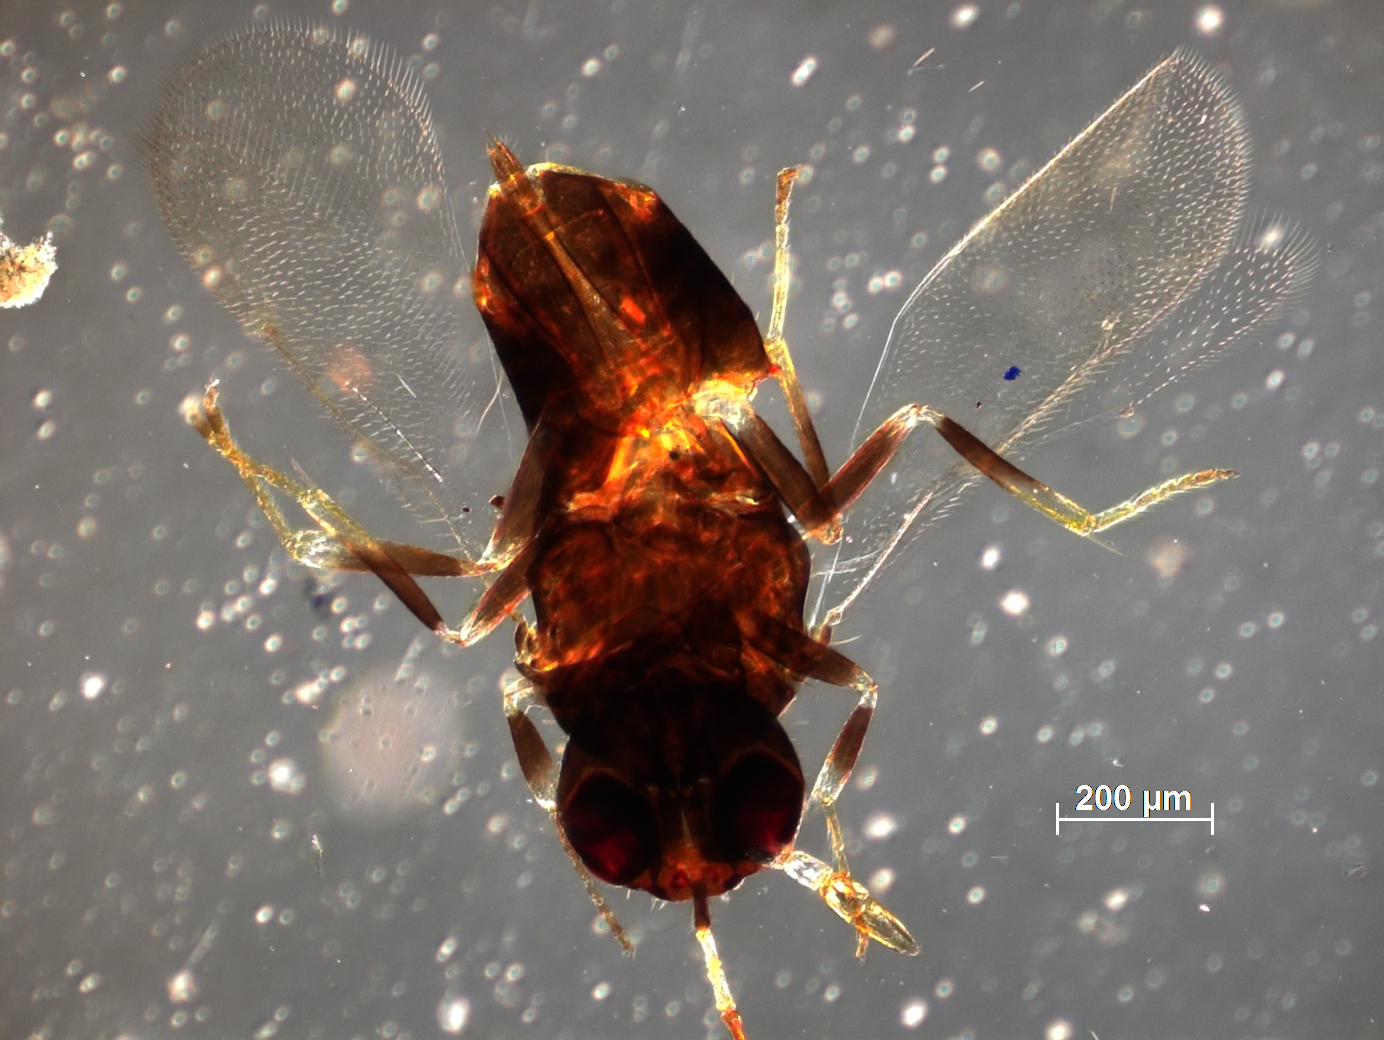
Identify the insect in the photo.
Physcus townsendi
